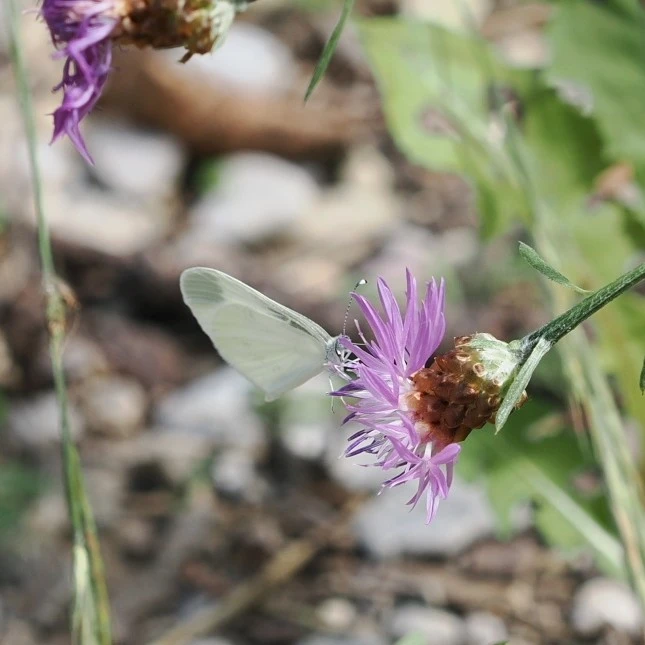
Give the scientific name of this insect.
Leptidea sinapis/juvernica
